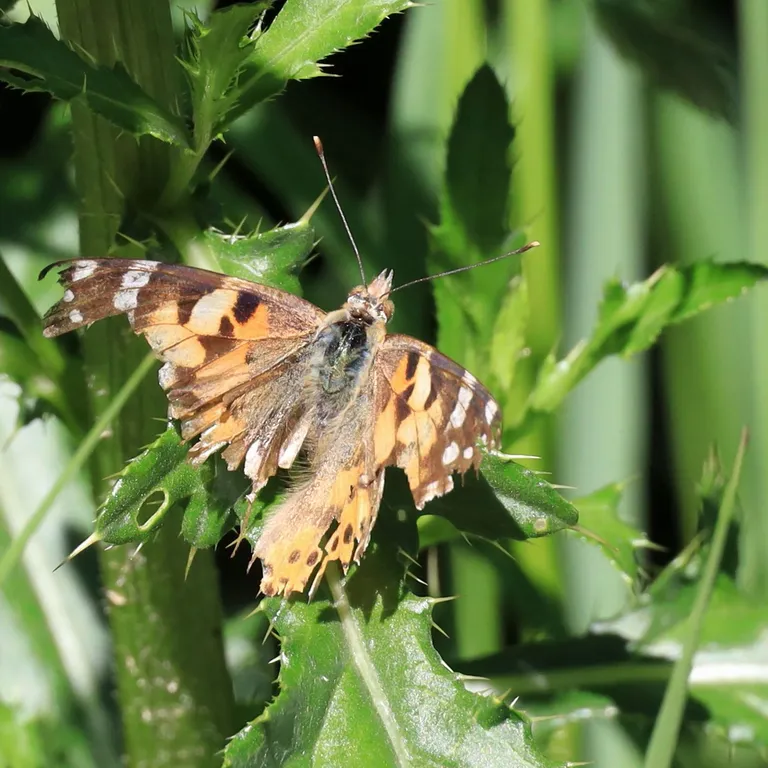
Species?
Vanessa cardui
